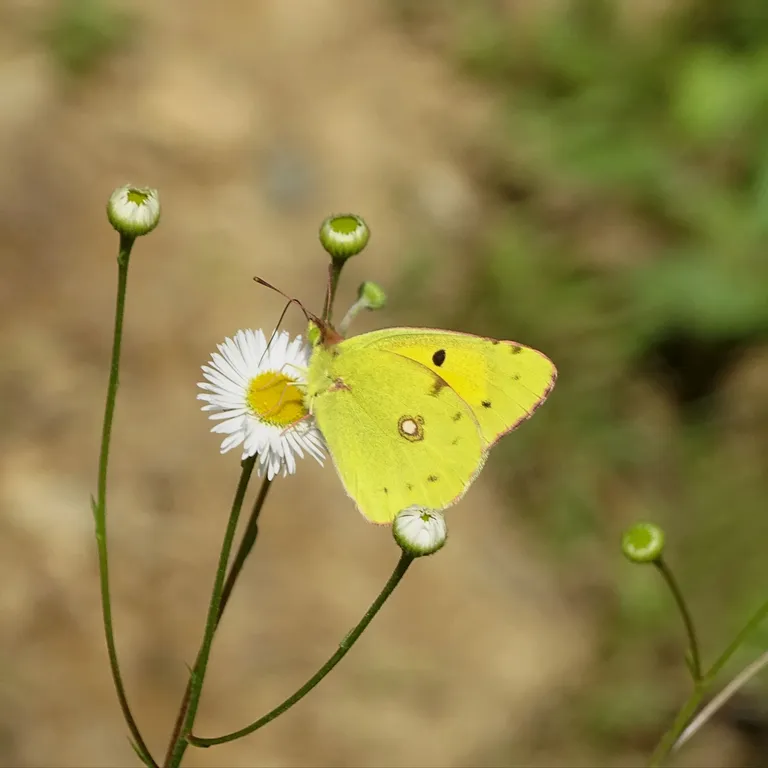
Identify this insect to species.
Colias croceus
